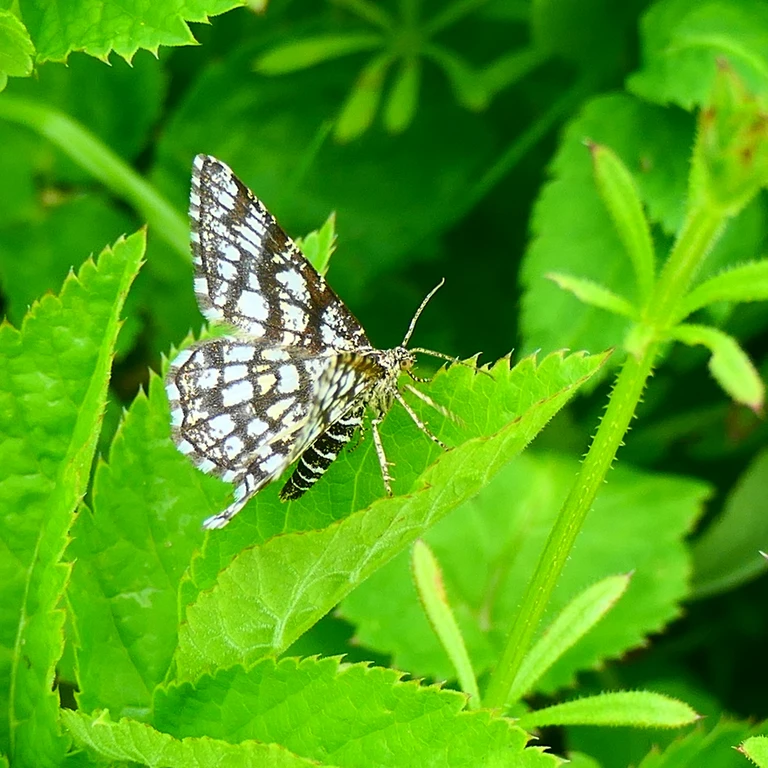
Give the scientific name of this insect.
Chiasmia clathrata
